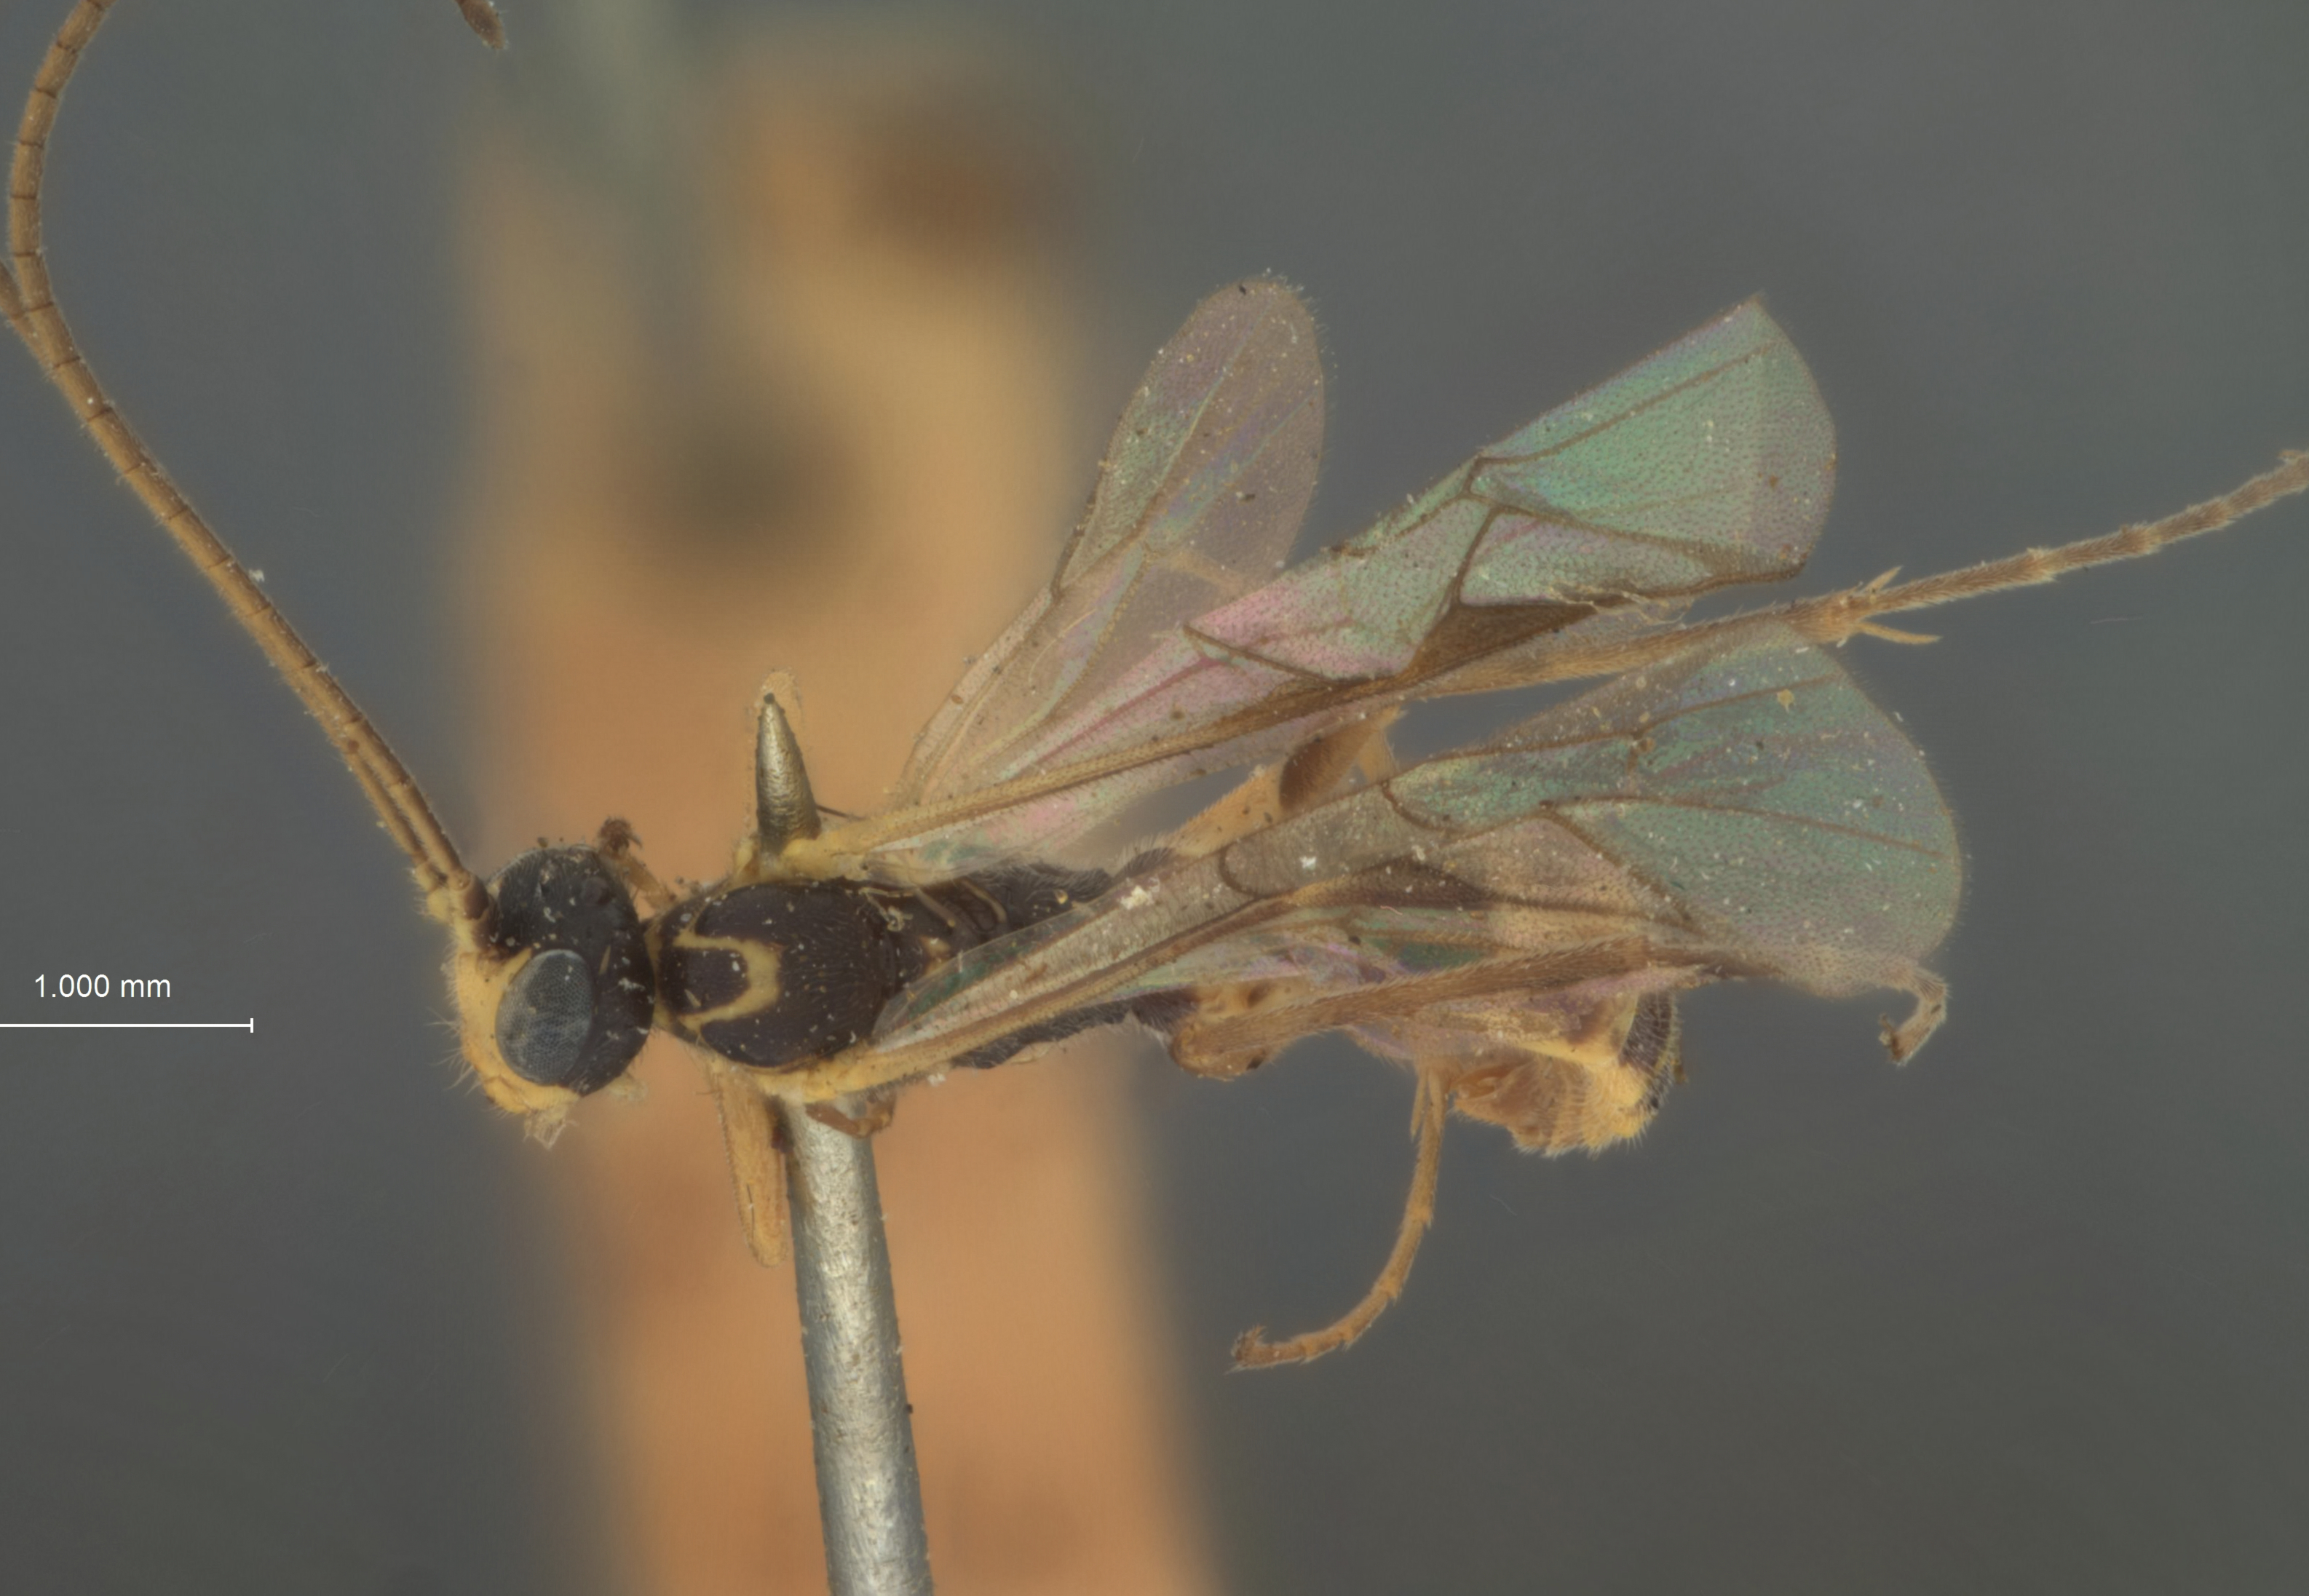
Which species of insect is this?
Zootrephes insularis
